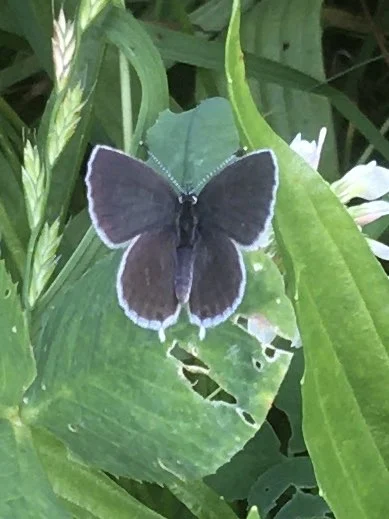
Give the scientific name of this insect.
Cupido argiades (also Elkalyce argiades)
